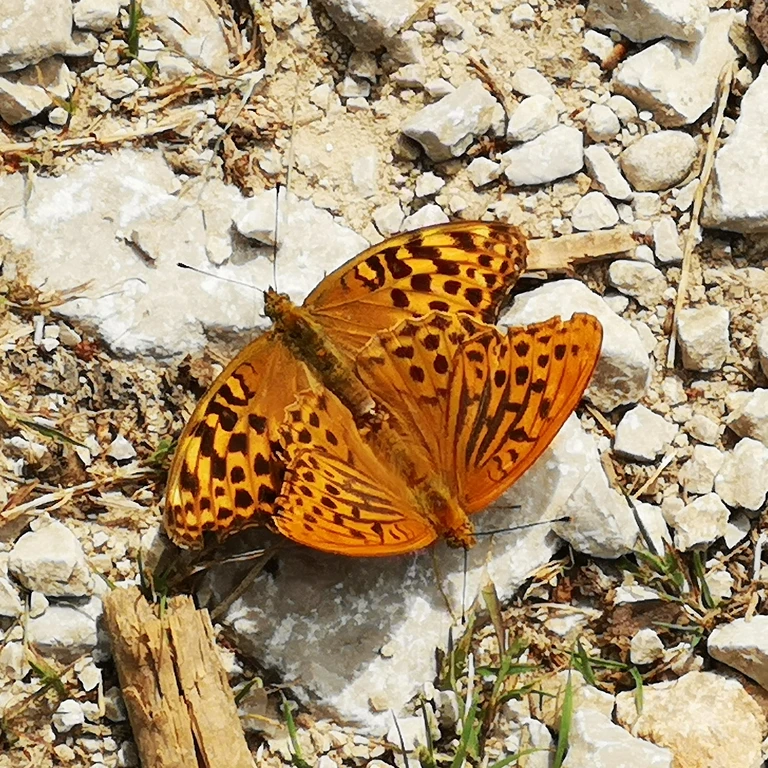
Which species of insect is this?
Argynnis paphia
